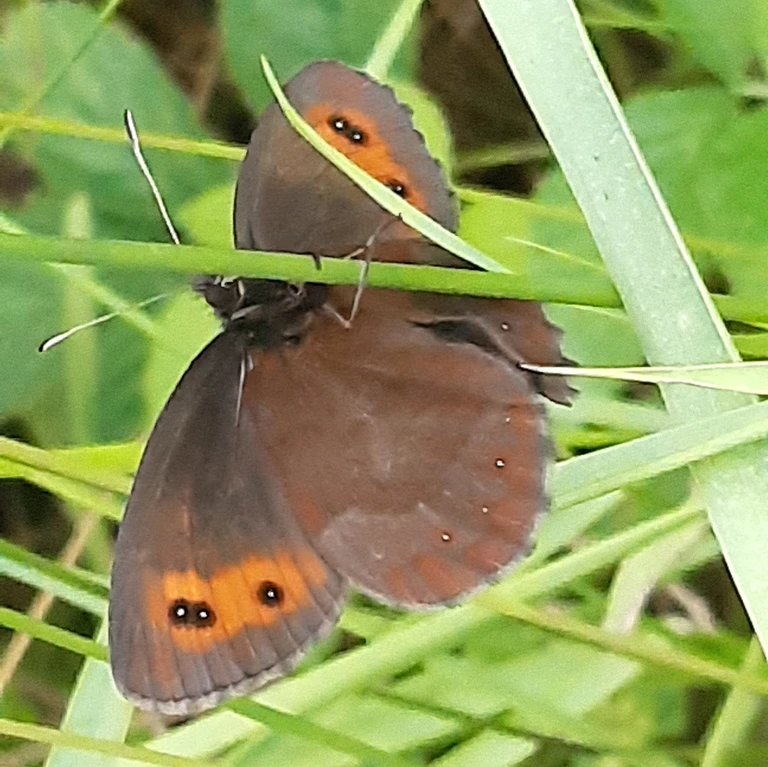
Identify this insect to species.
Erebia aethiops
